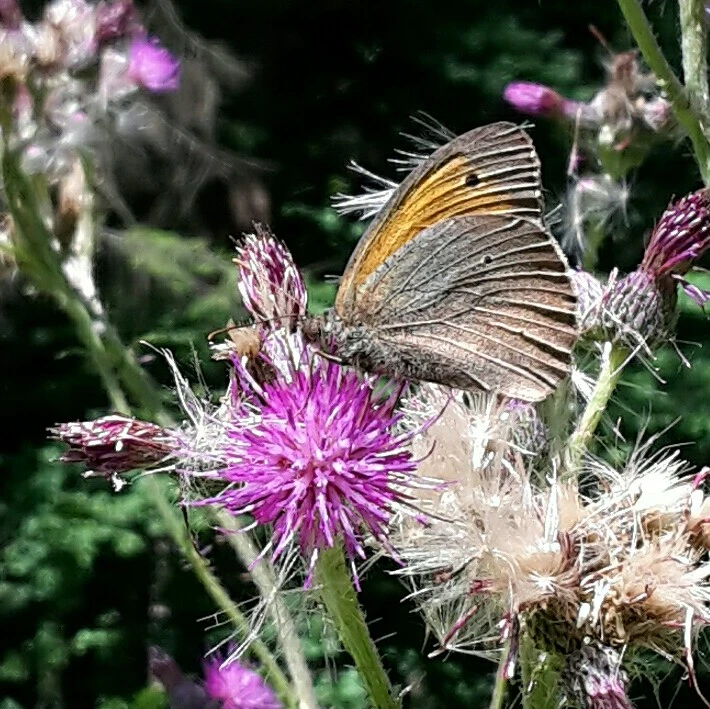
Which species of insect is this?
Maniola jurtina
